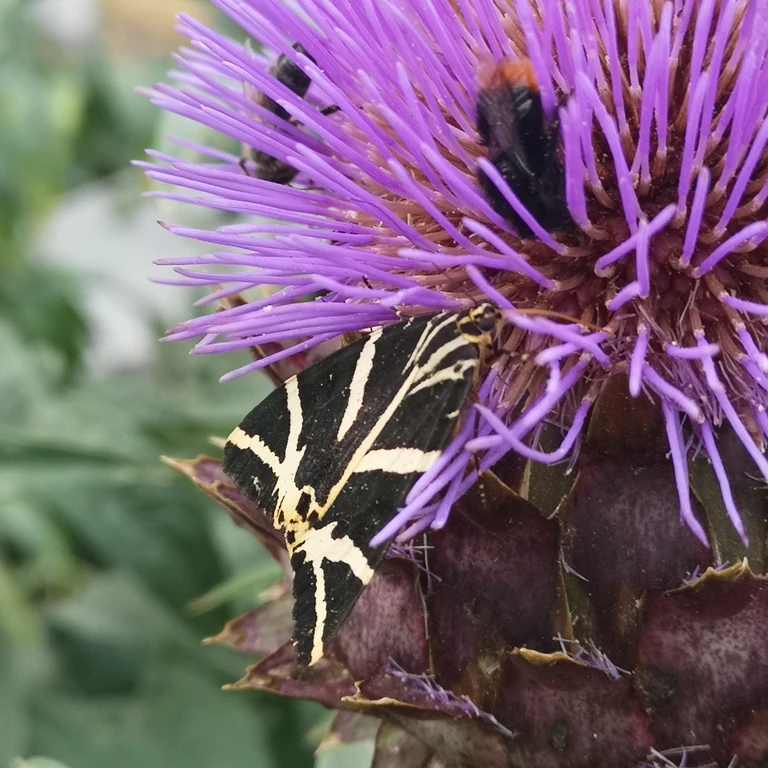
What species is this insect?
Euplagia quadripunctaria
